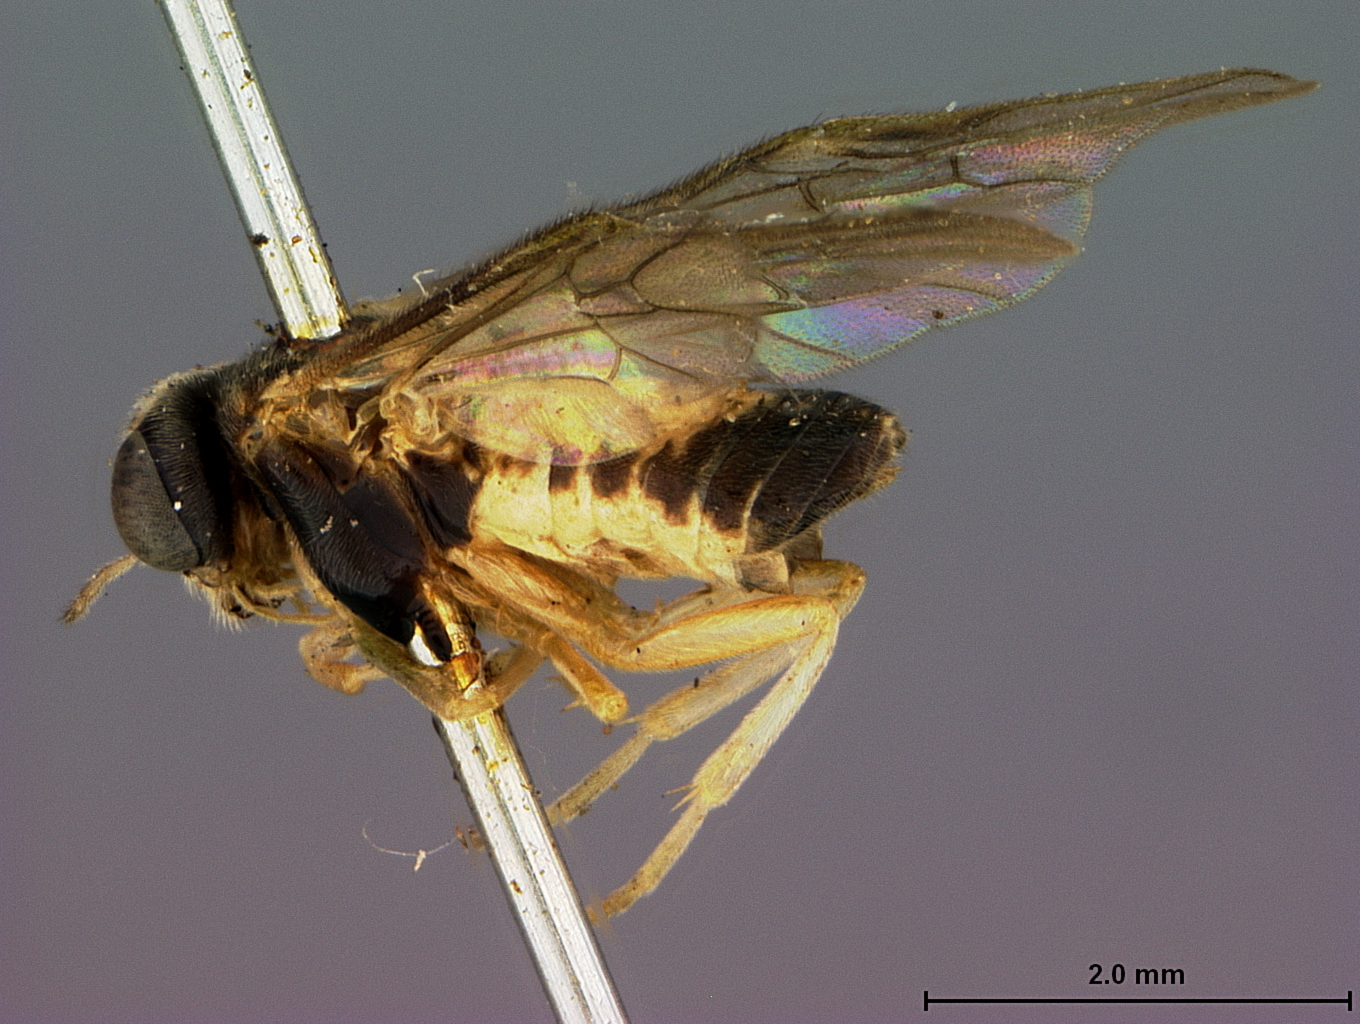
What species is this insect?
Acordulecera scutellata
